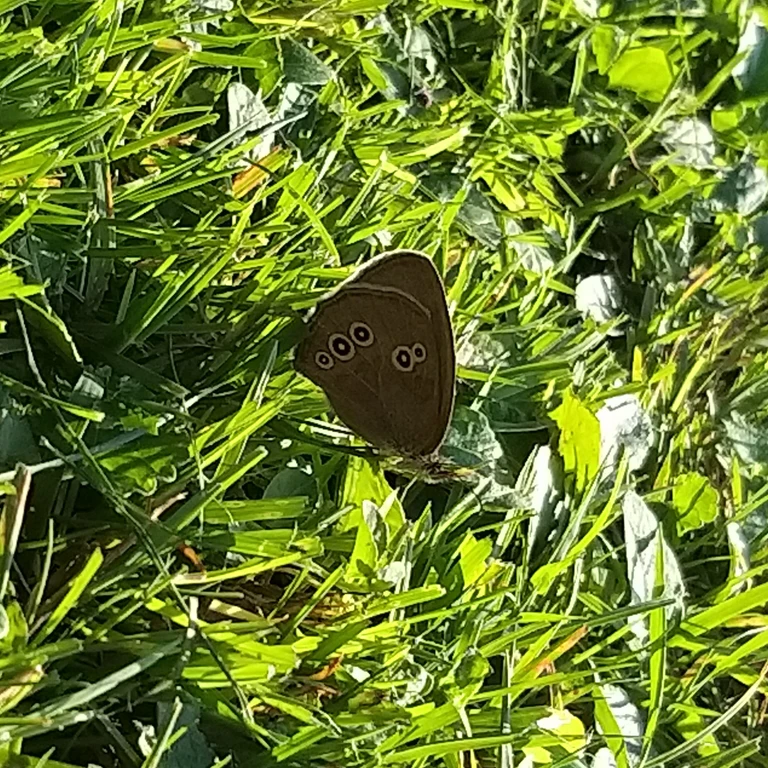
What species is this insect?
Aphantopus hyperantus
